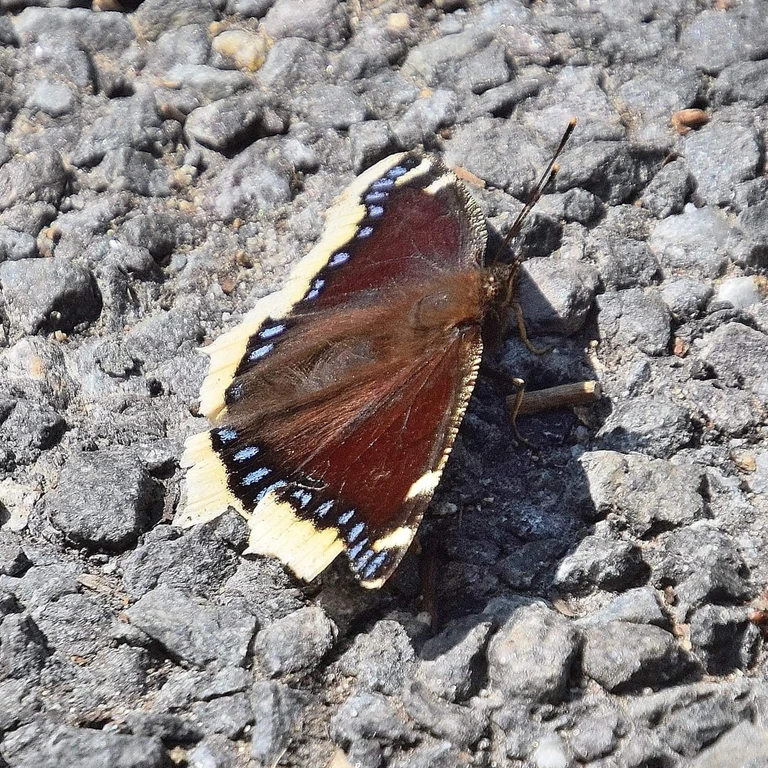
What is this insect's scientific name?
Nymphalis antiopa
